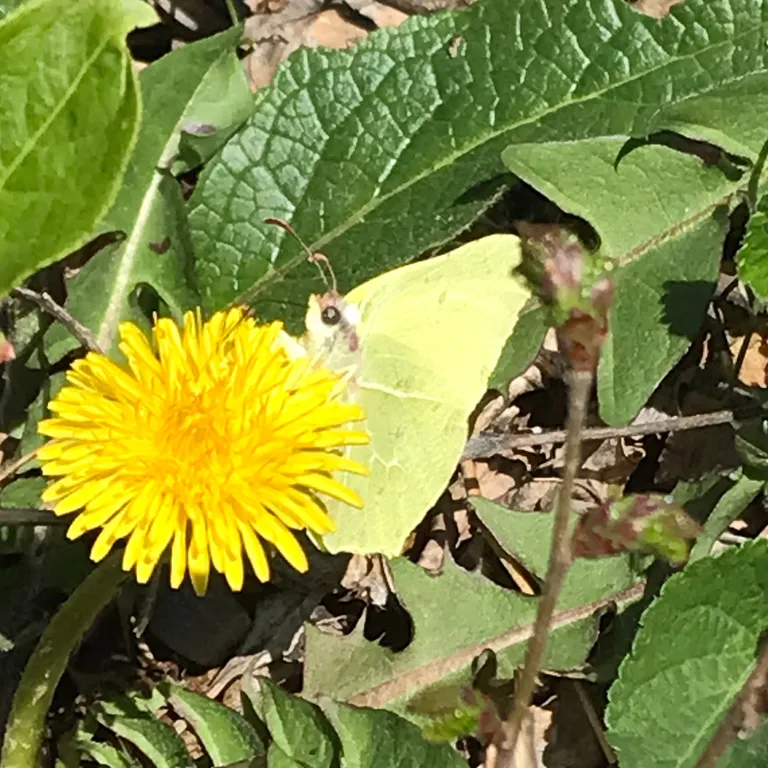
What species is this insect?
Gonepteryx rhamni
